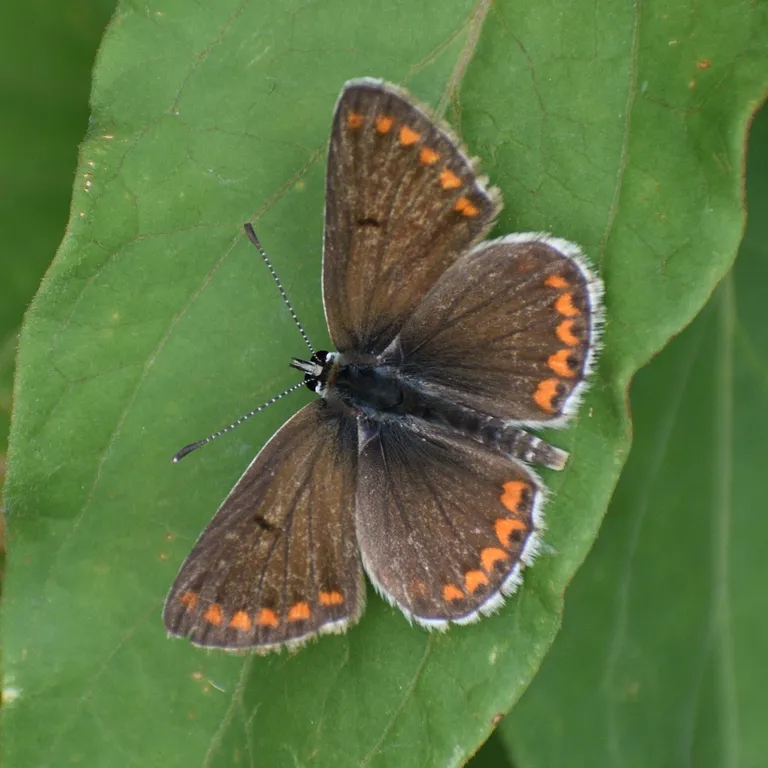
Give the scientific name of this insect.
Aricia agestis/artaxerxes
